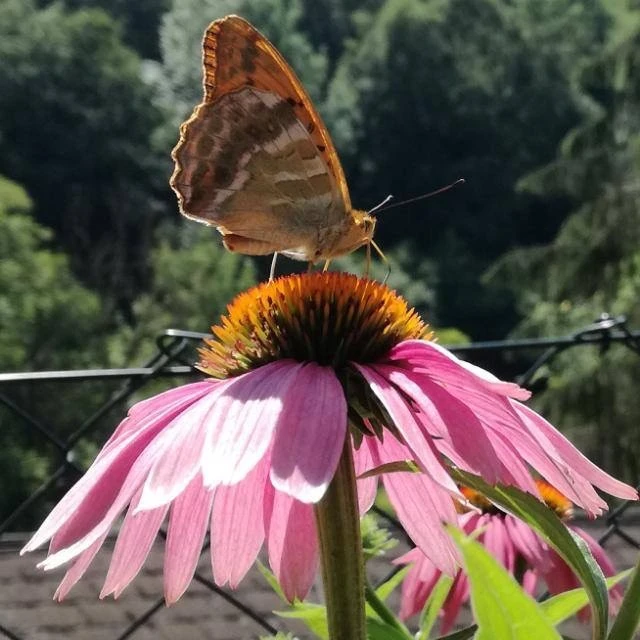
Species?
Argynnis paphia
